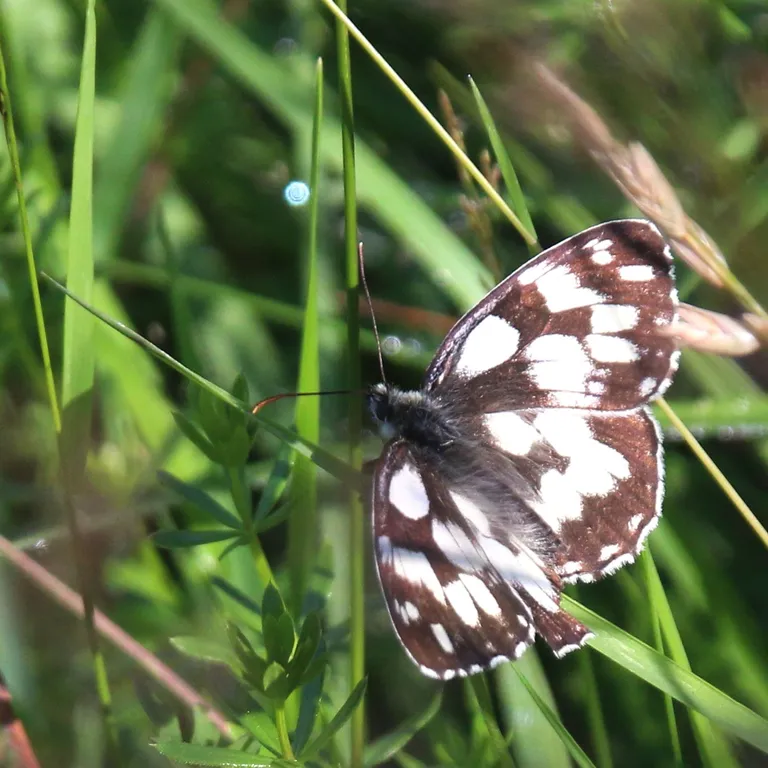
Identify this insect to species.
Melanargia galathea
